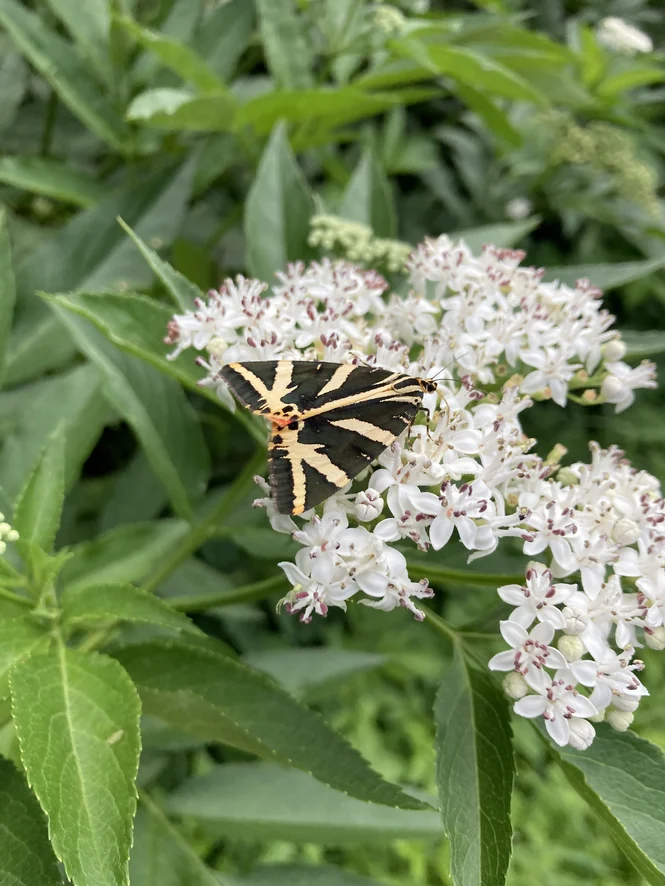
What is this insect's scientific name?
Euplagia quadripunctaria
